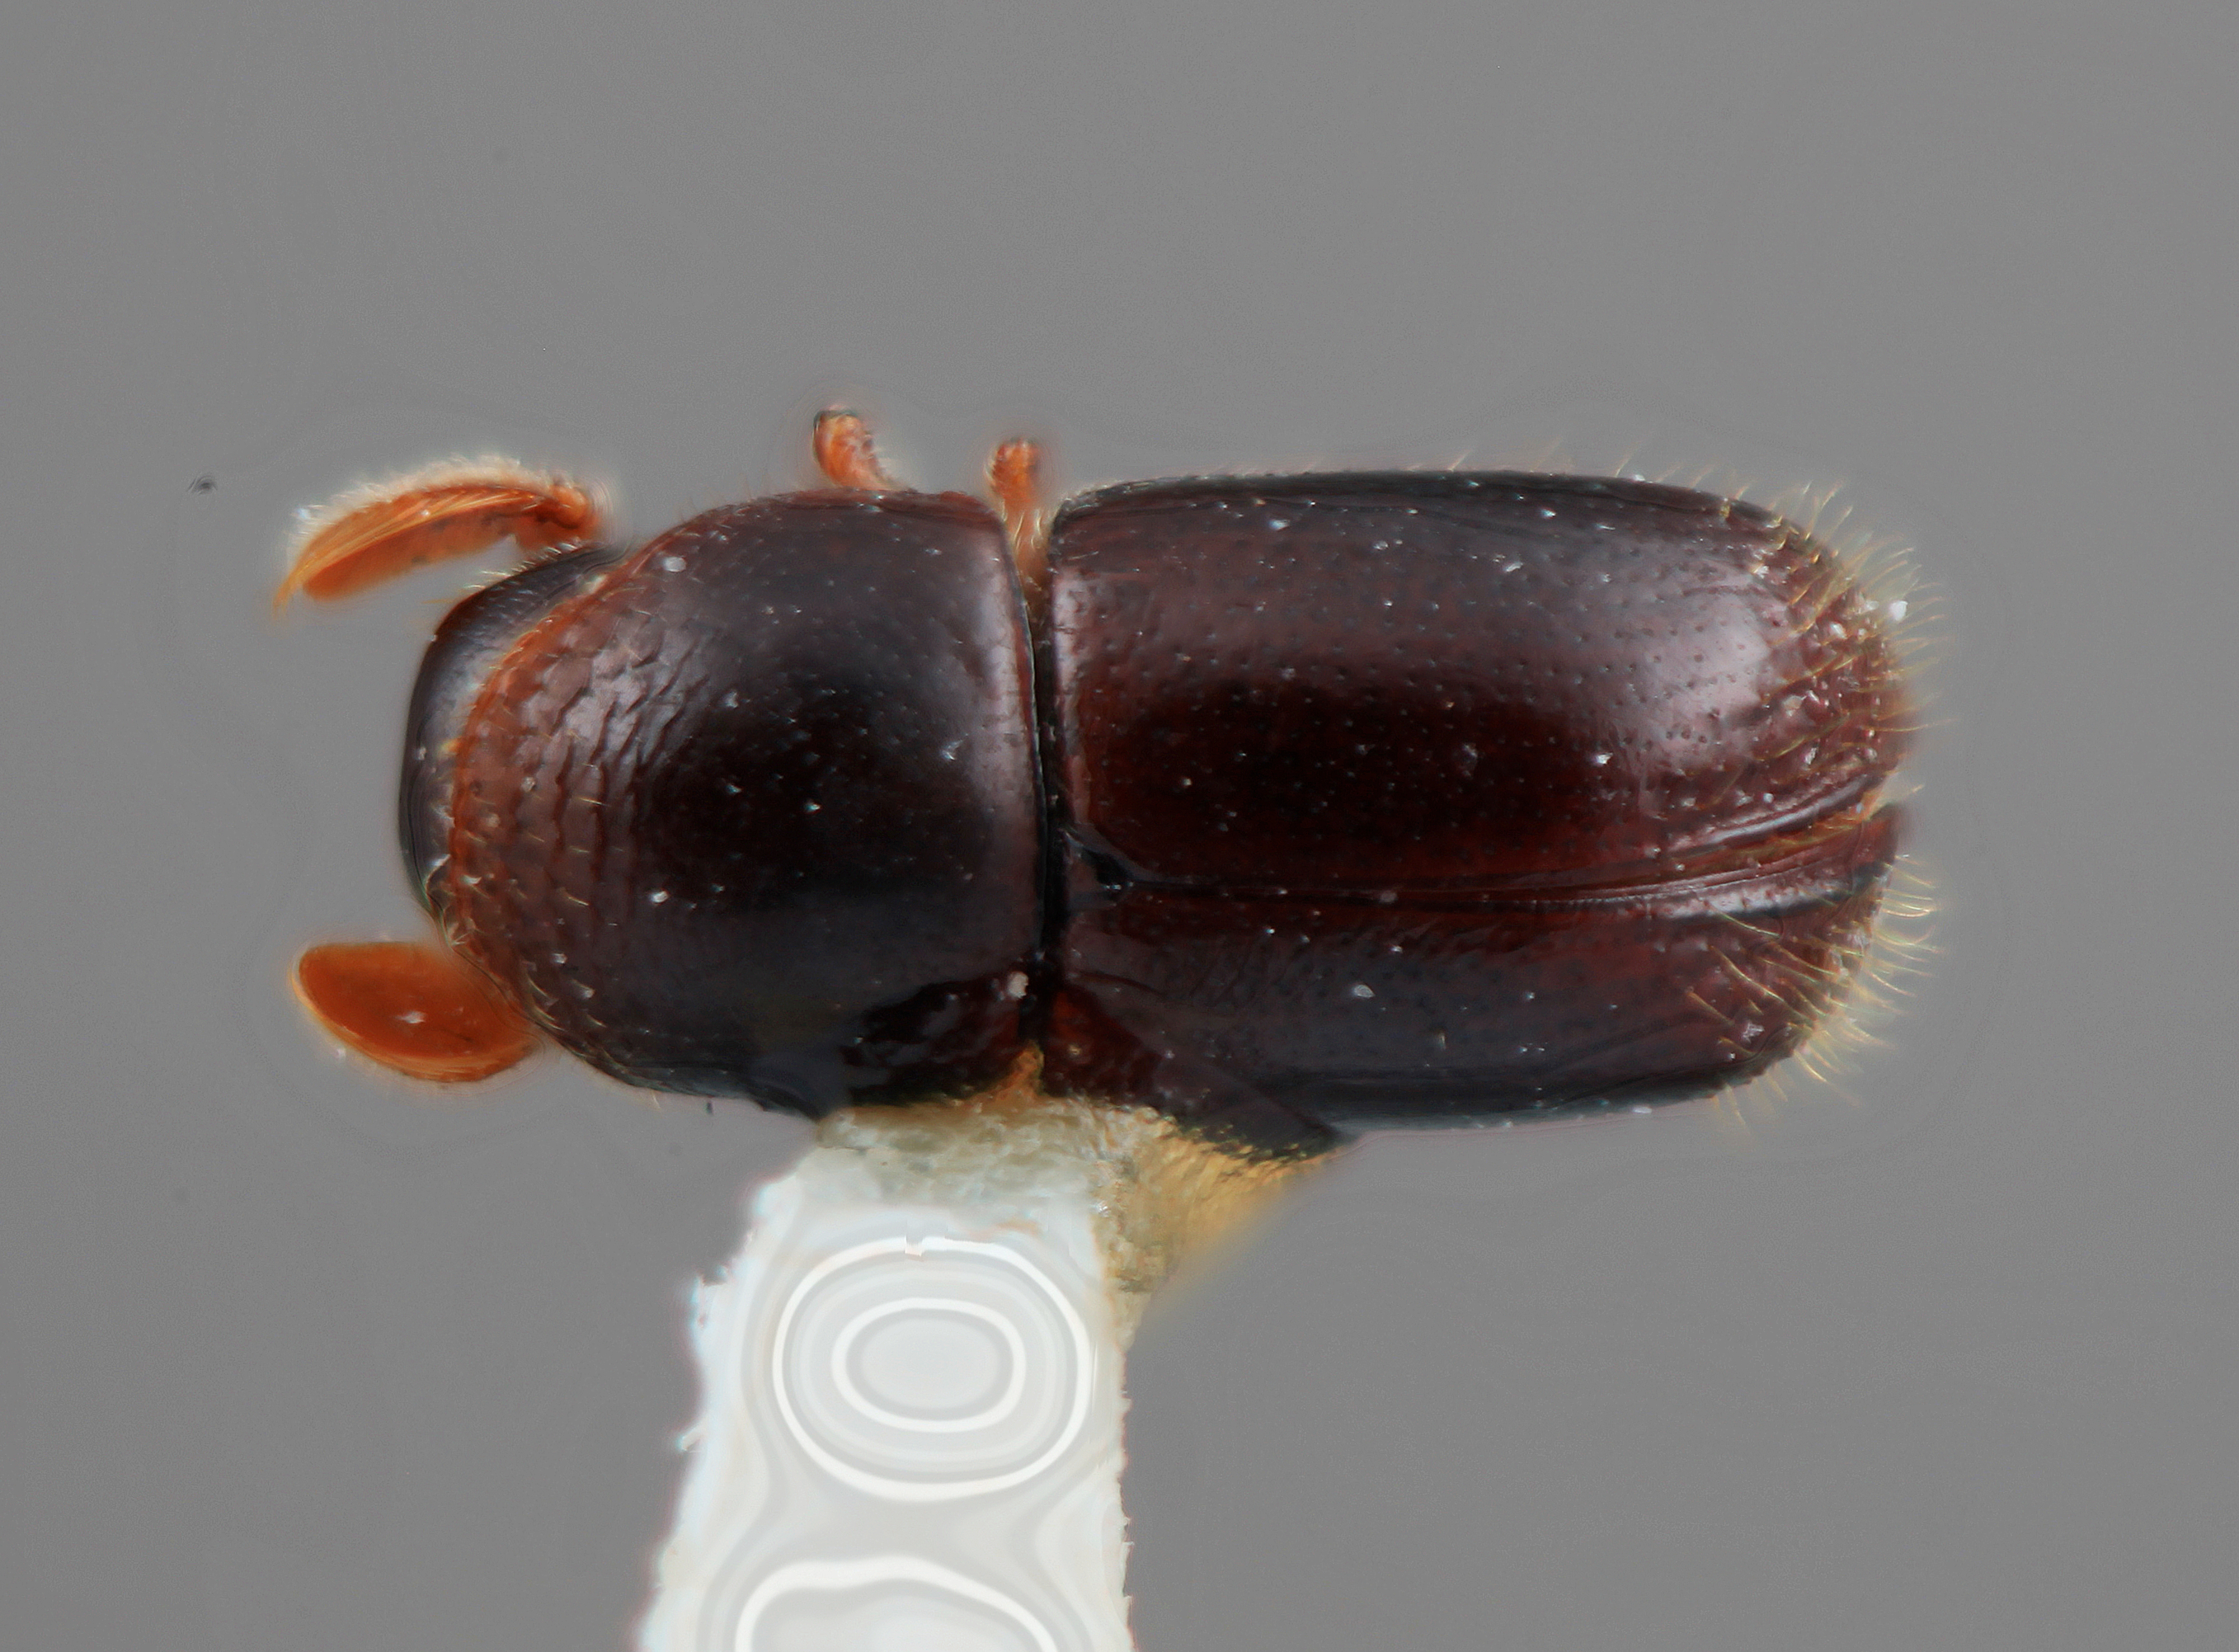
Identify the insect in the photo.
Corthylus retusus
